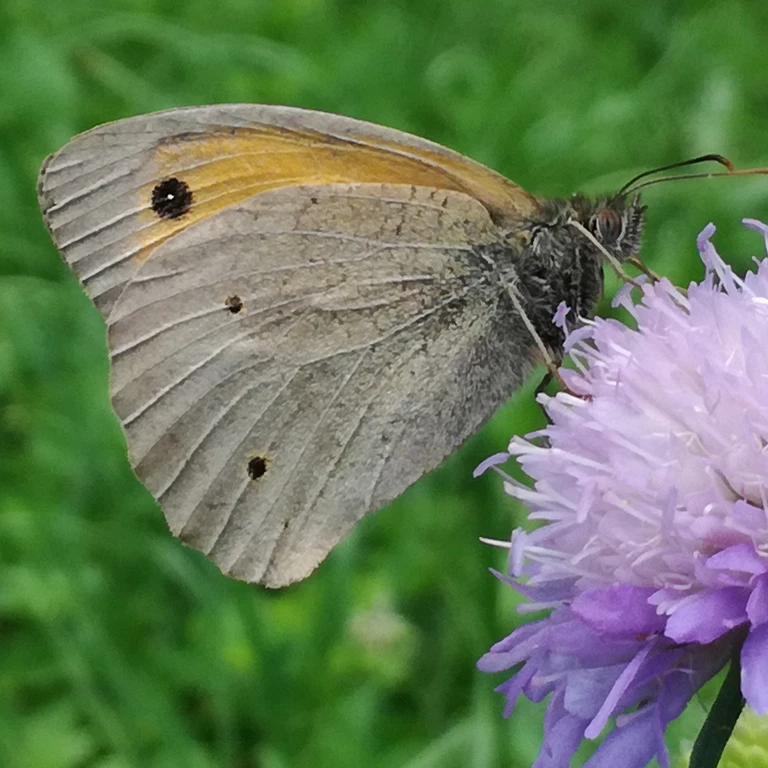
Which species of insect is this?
Maniola jurtina
